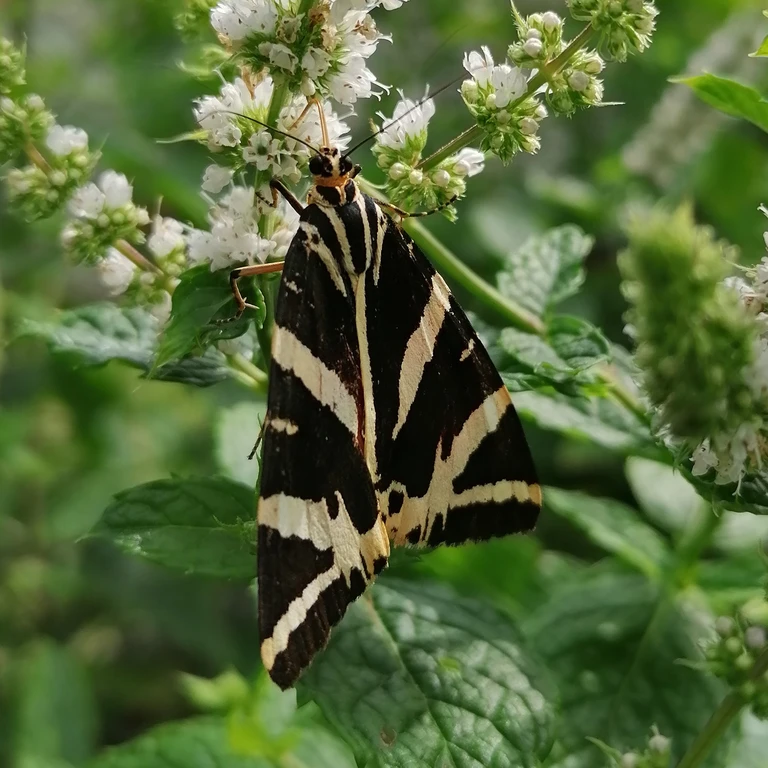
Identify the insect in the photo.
Euplagia quadripunctaria
